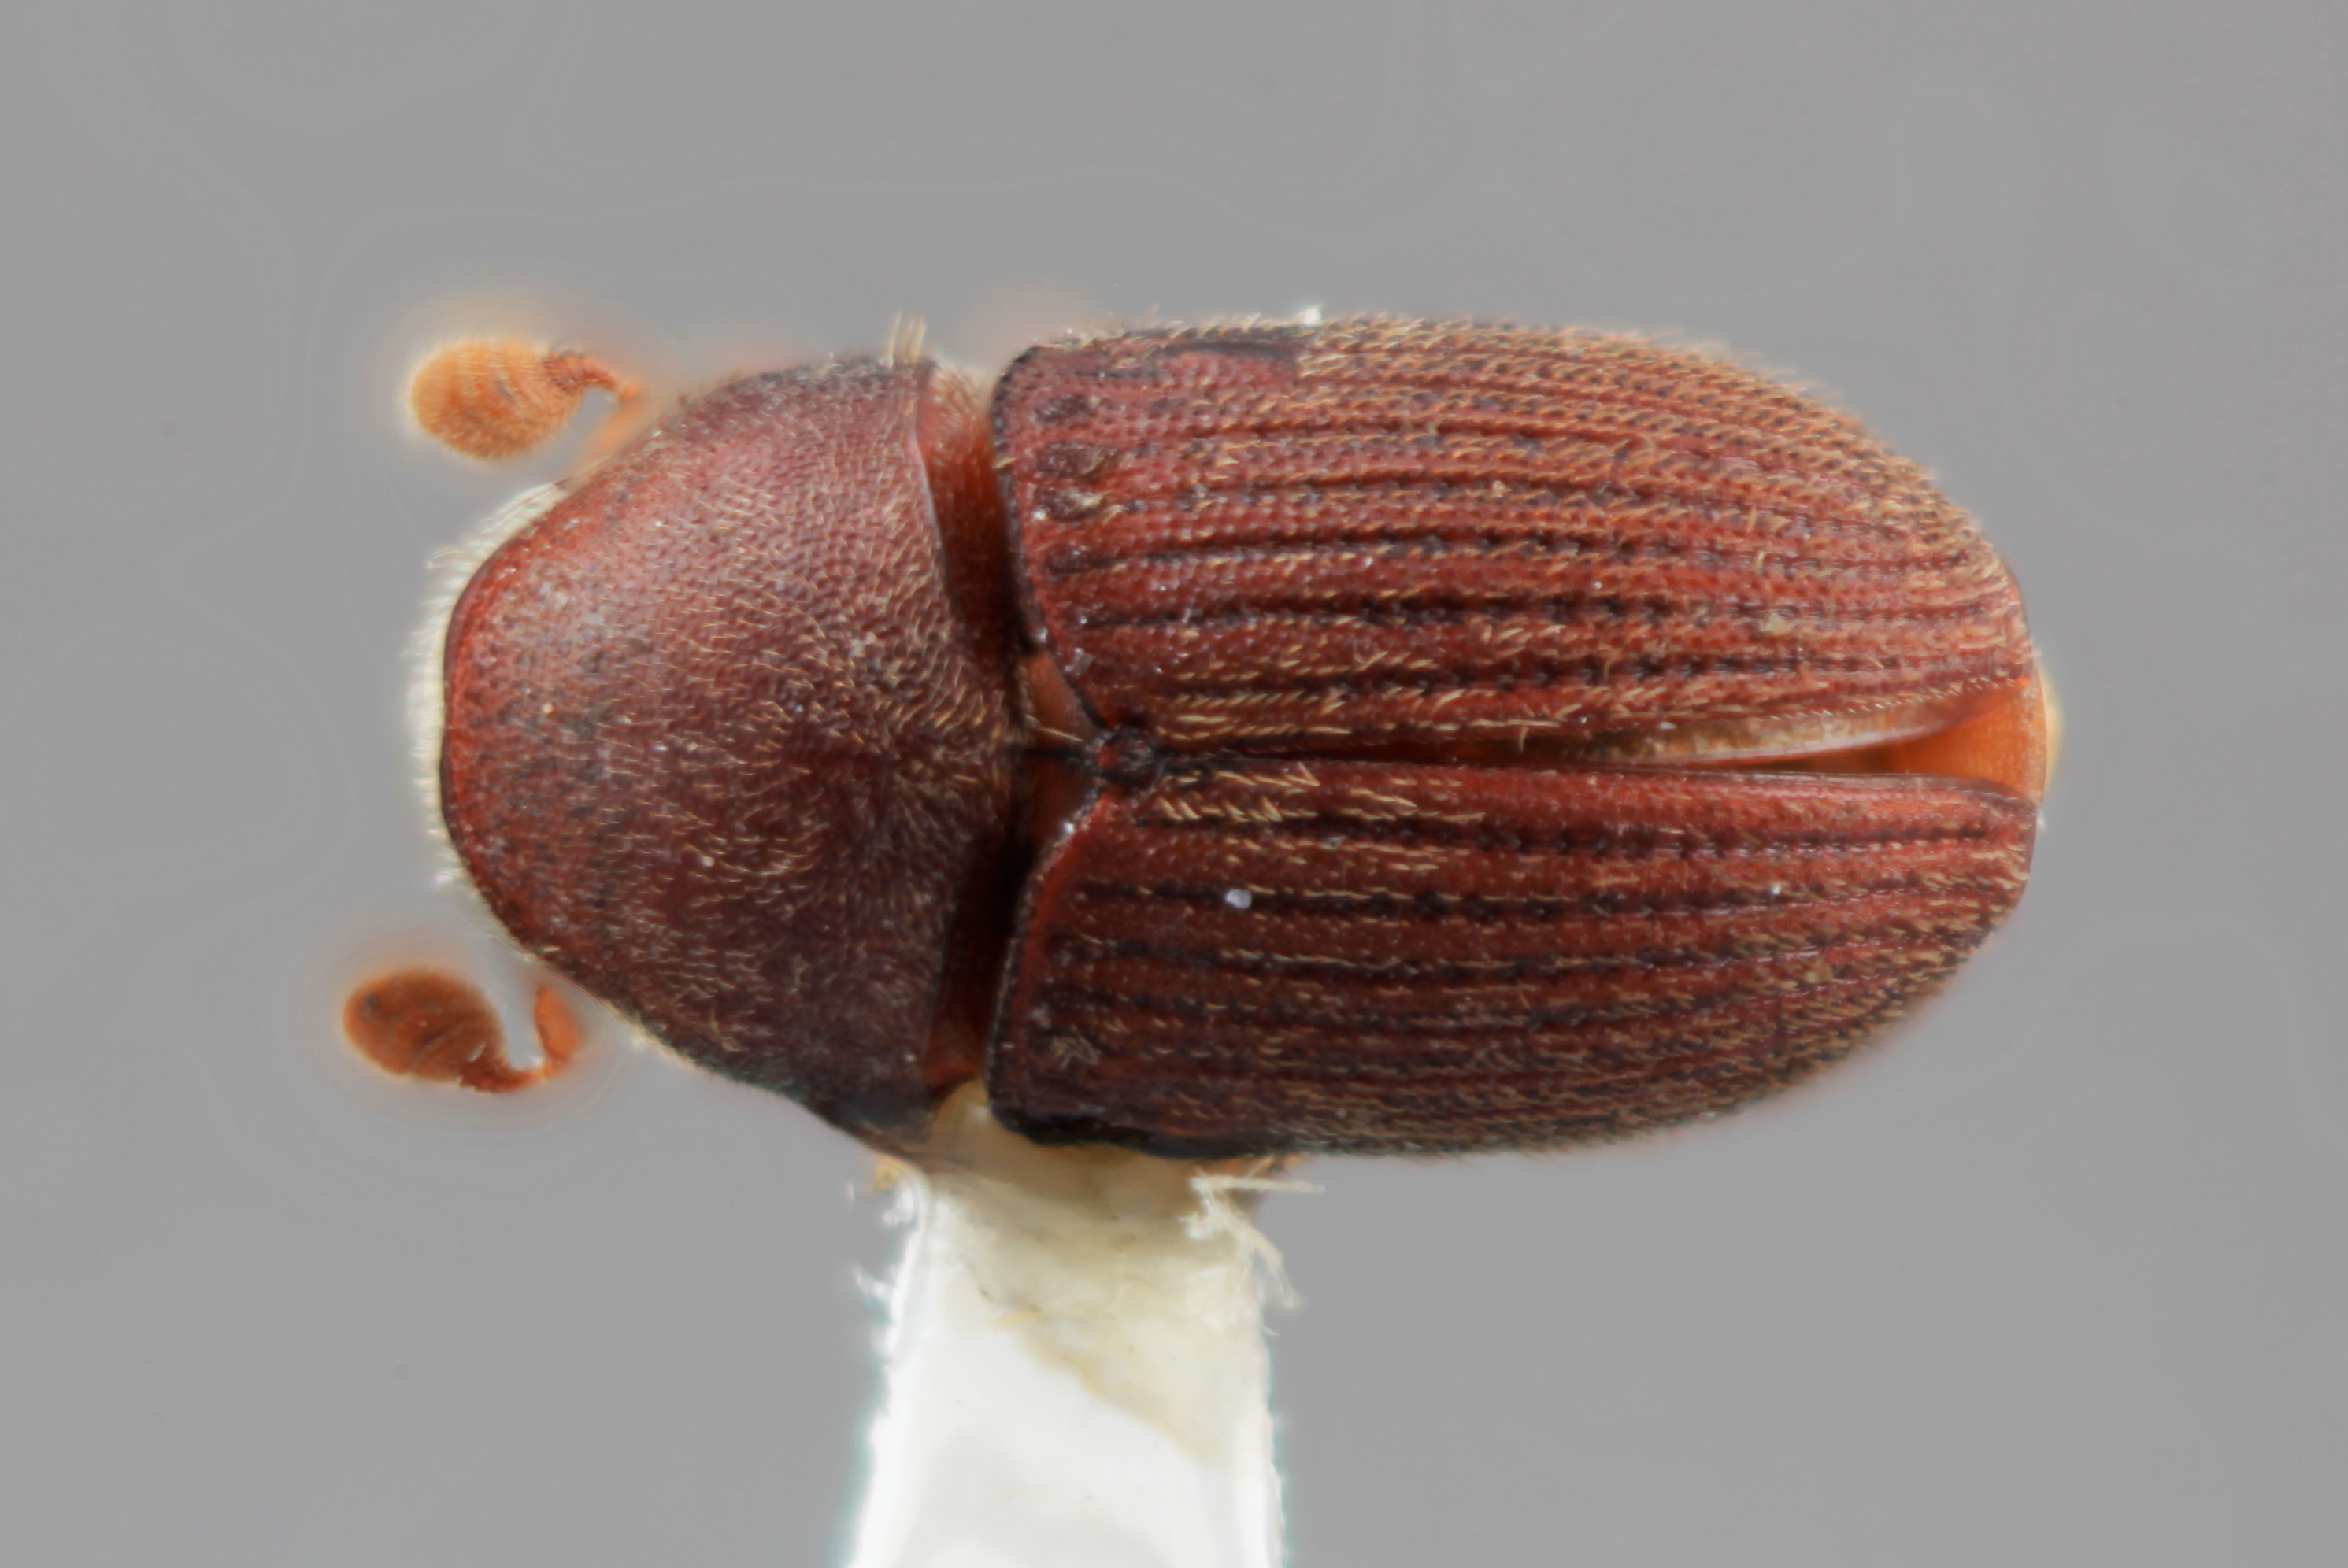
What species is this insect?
Phrixosoma clusiae
